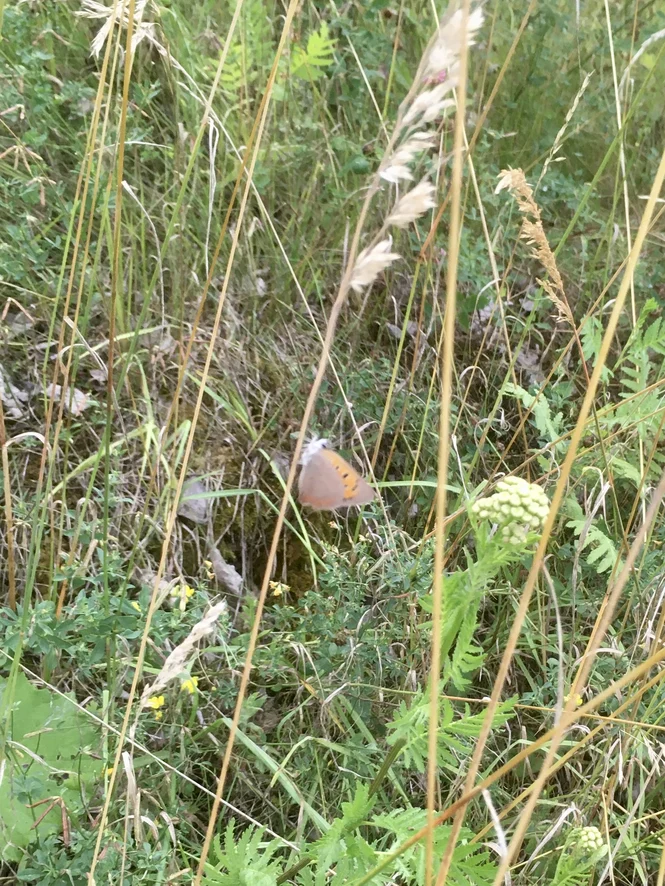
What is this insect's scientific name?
Lycaena phlaeas
